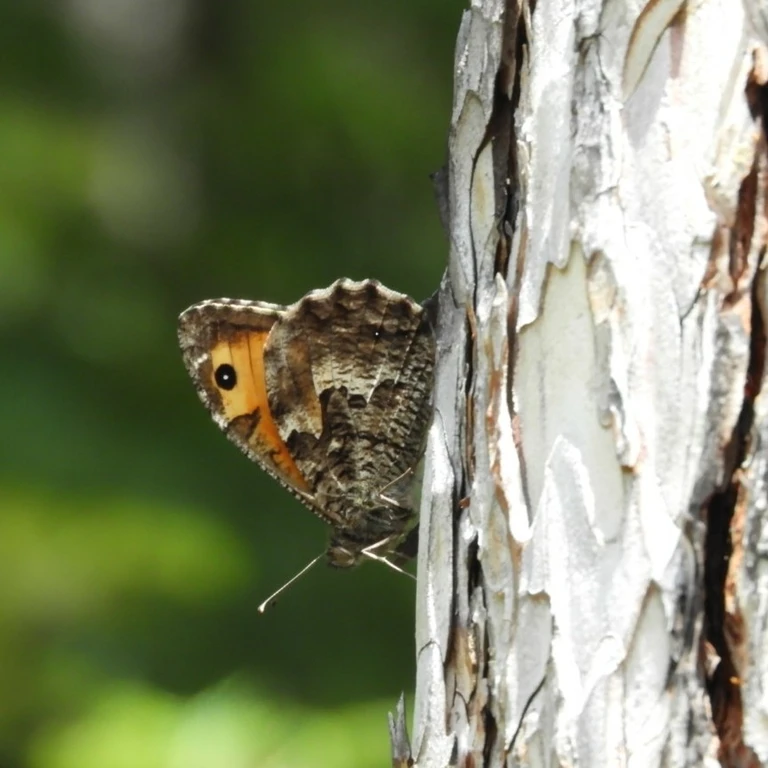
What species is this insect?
Hipparchia semele
